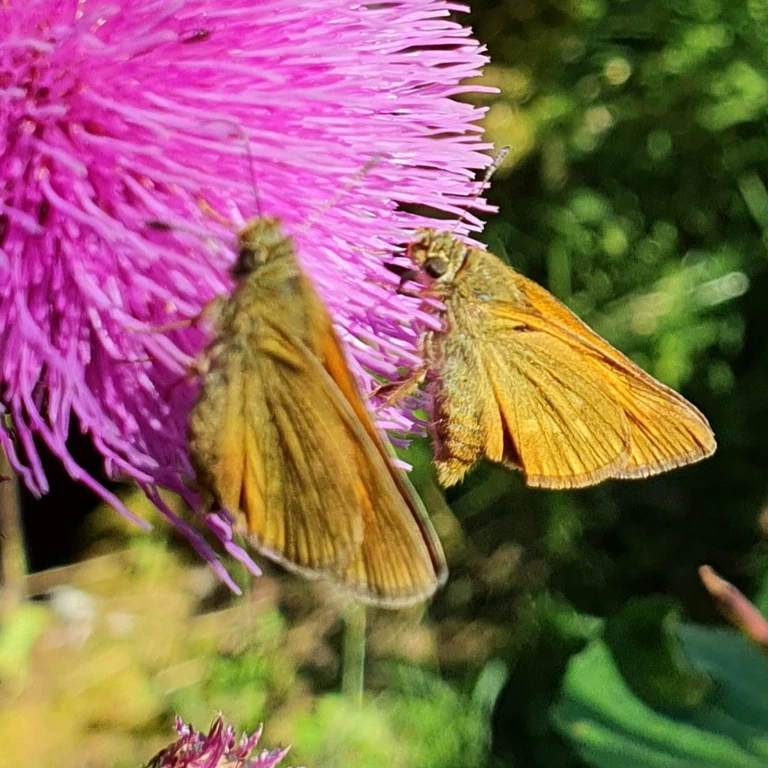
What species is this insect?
Ochlodes sylvanus (also Ochlodes venata)
